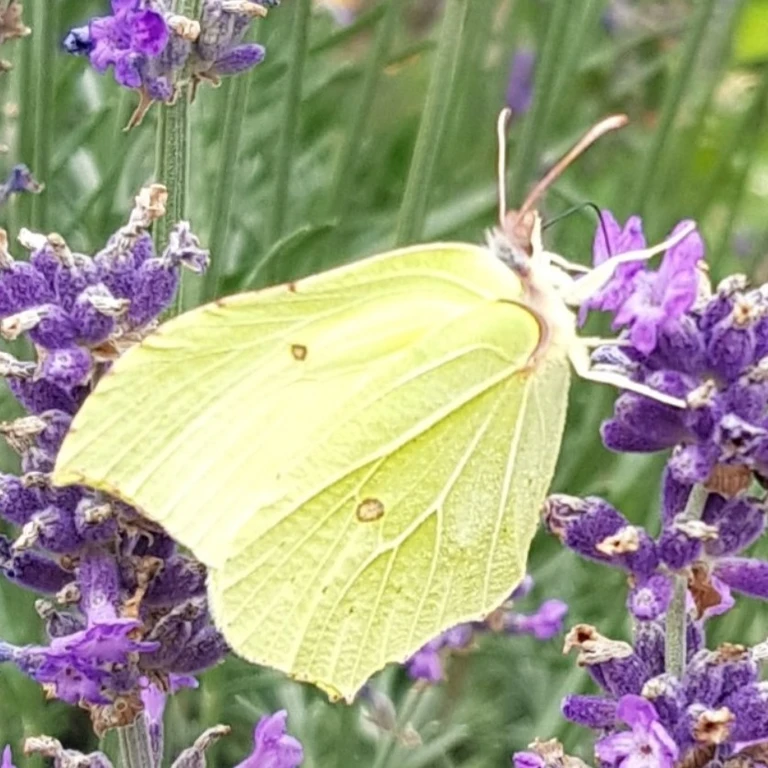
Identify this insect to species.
Gonepteryx rhamni
